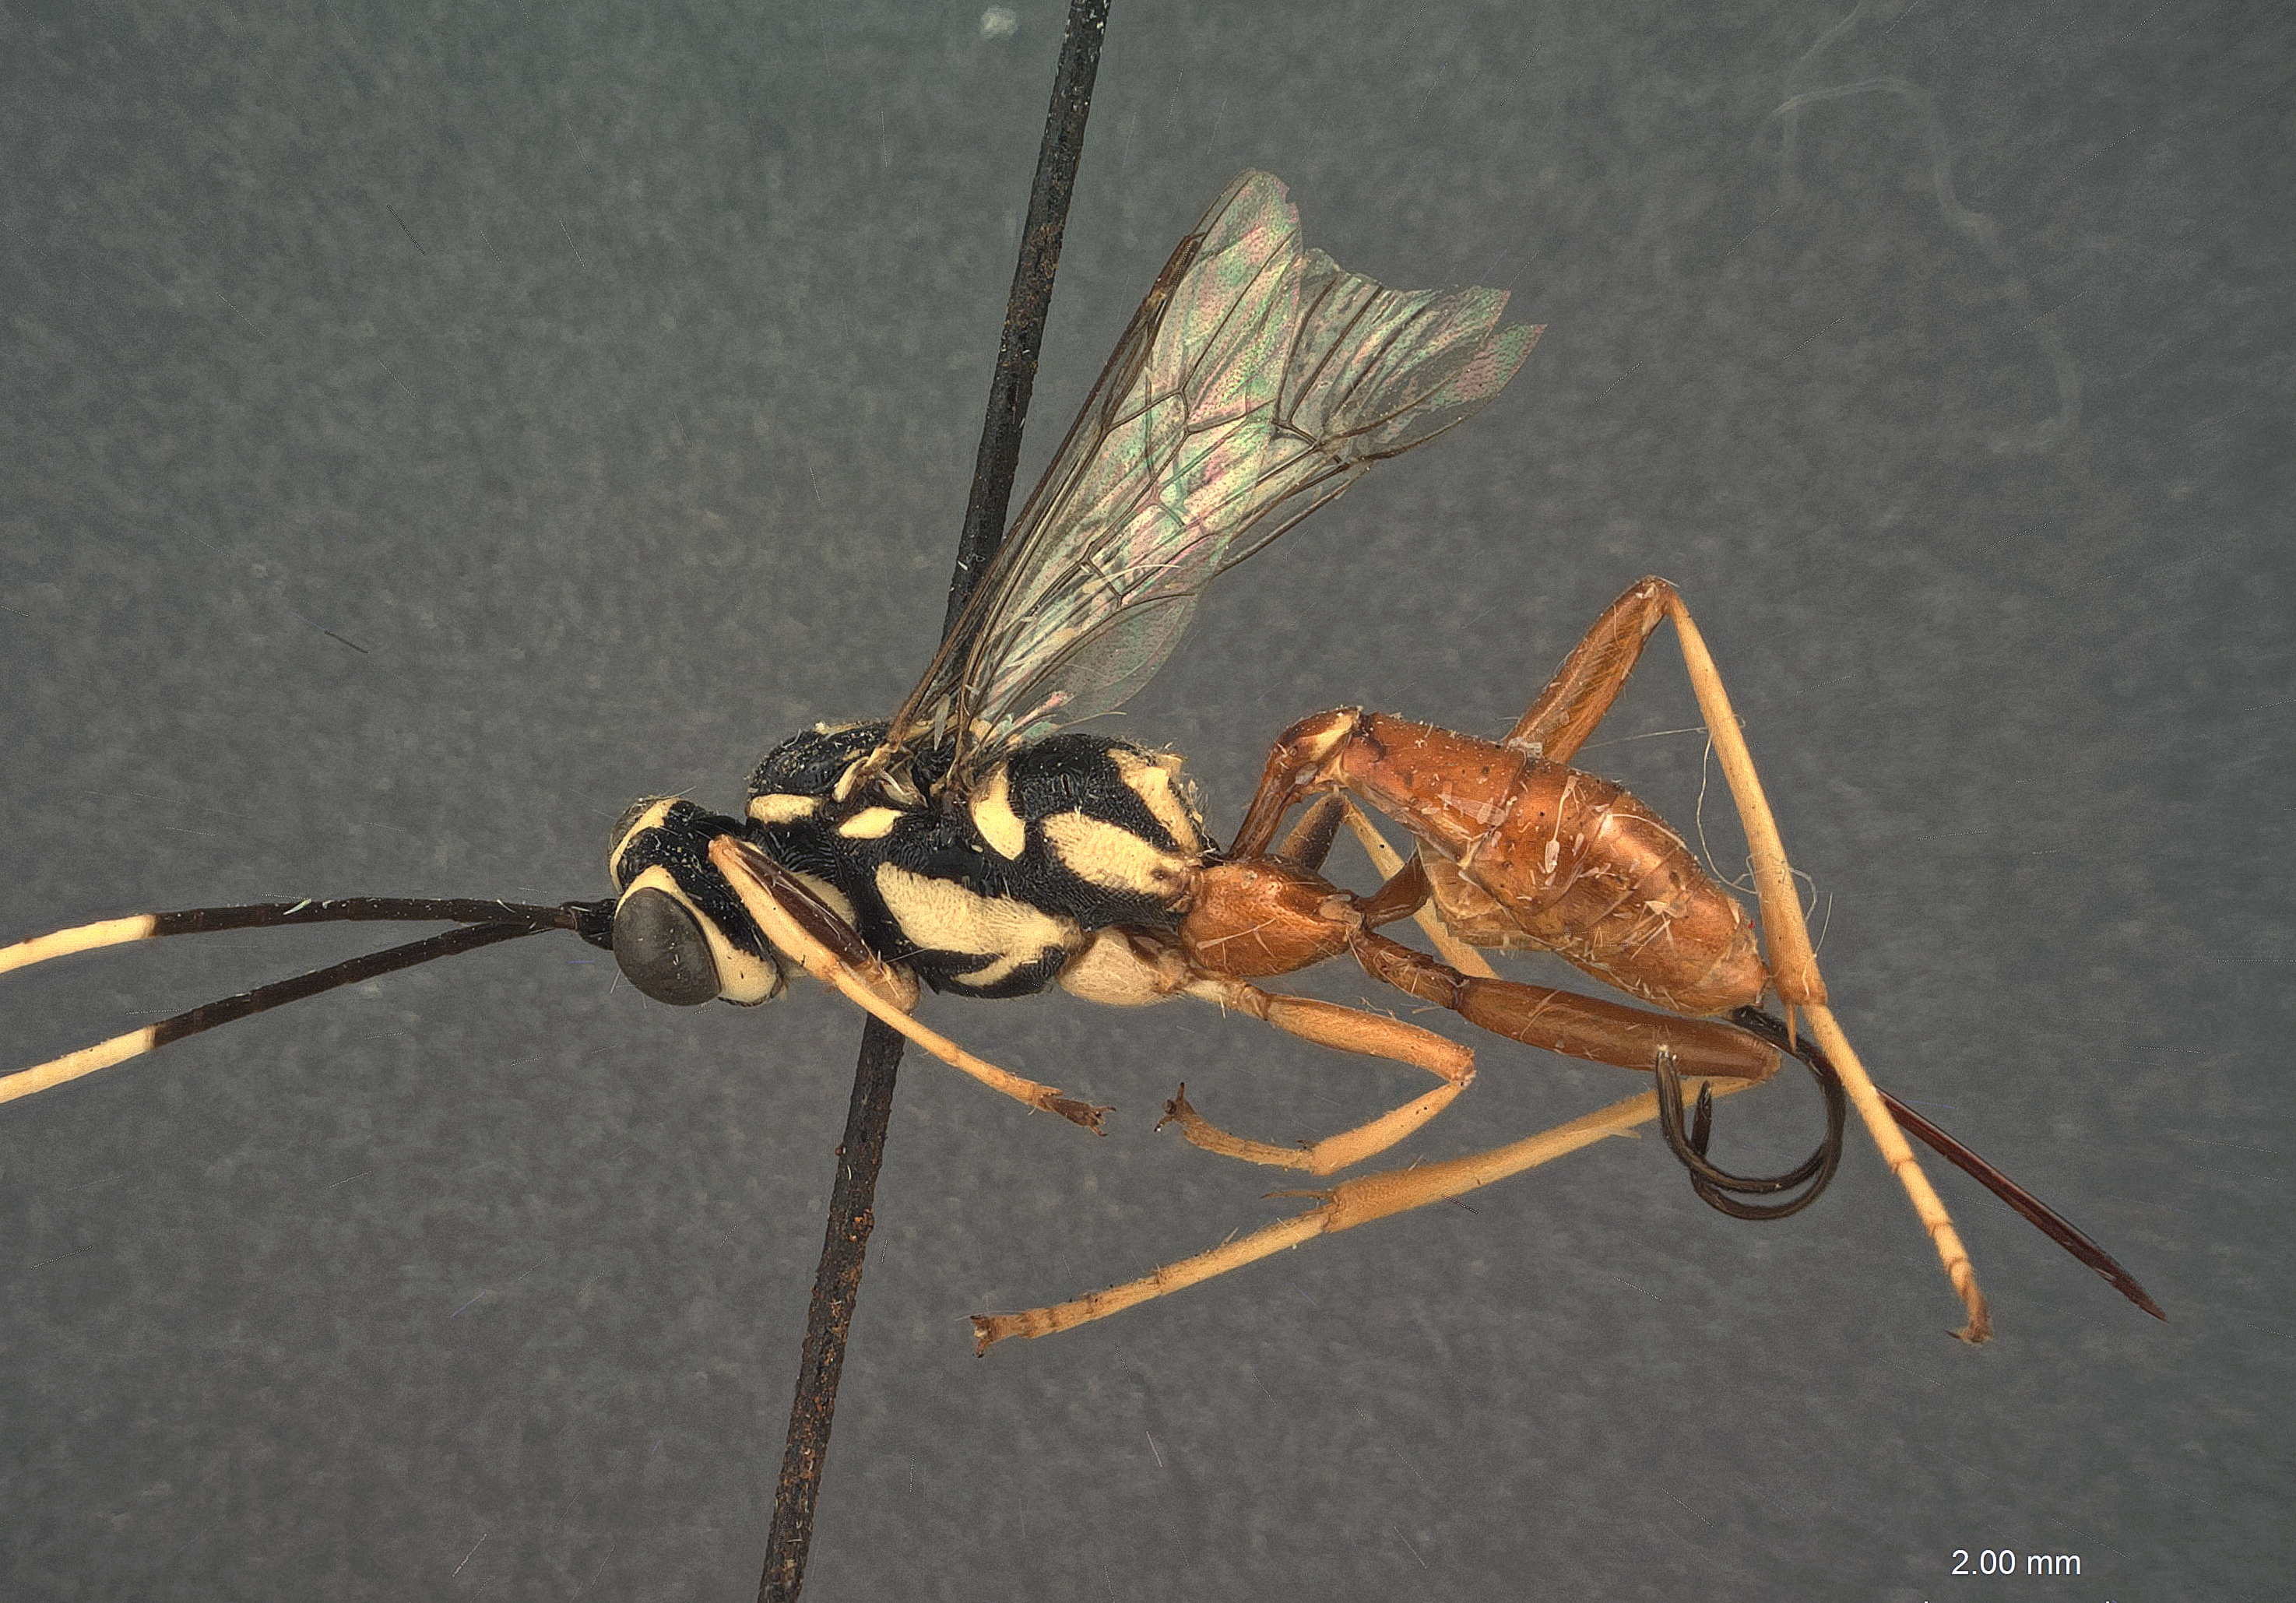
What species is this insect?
Cryptanura genalis
